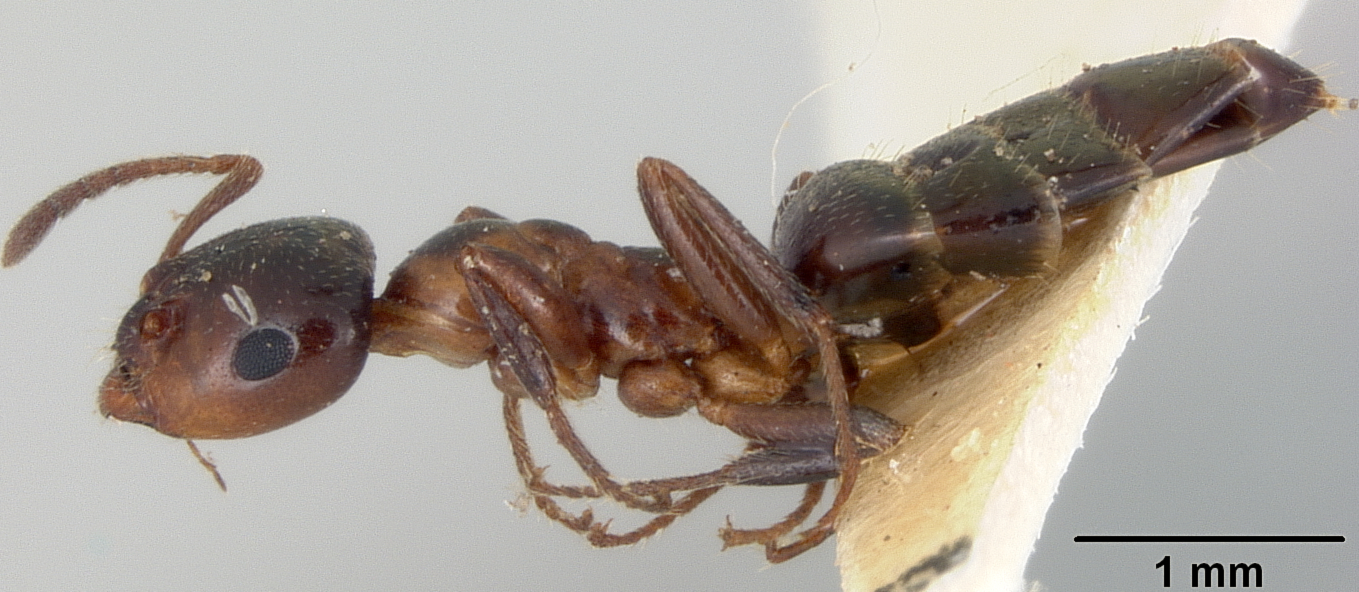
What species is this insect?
Myrmelachista vicina
